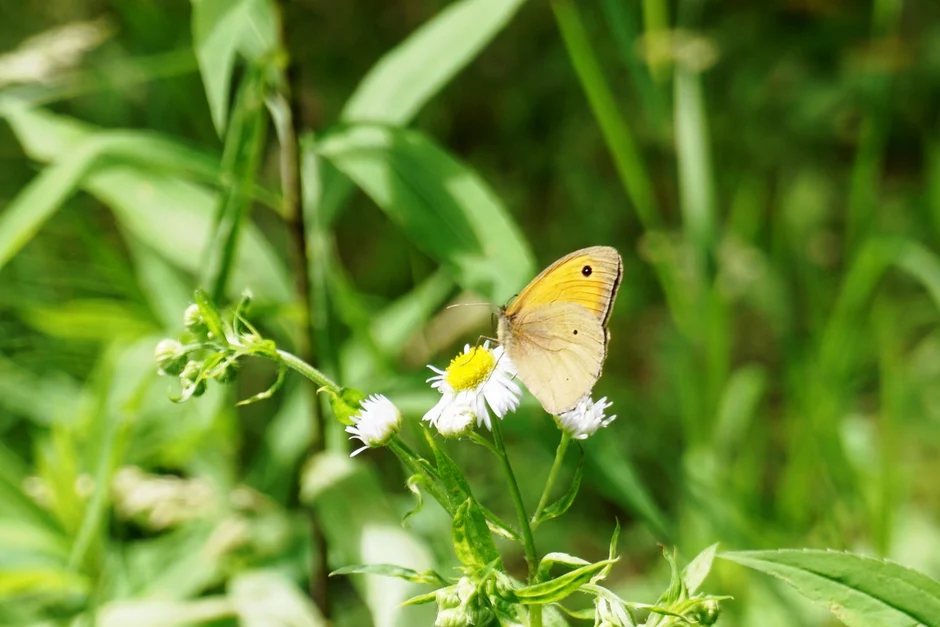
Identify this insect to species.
Maniola jurtina
